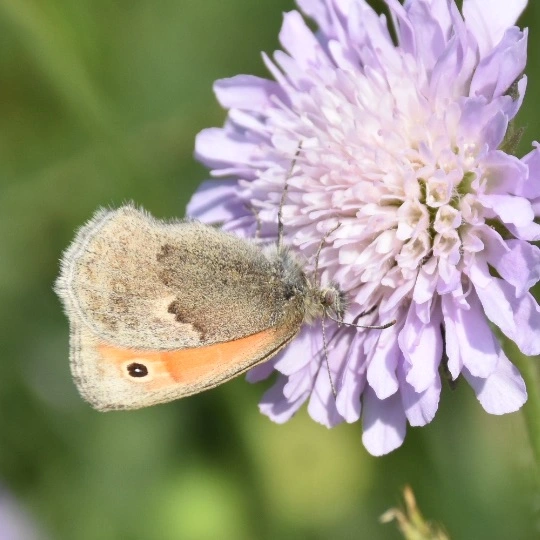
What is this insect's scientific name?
Coenonympha pamphilus
